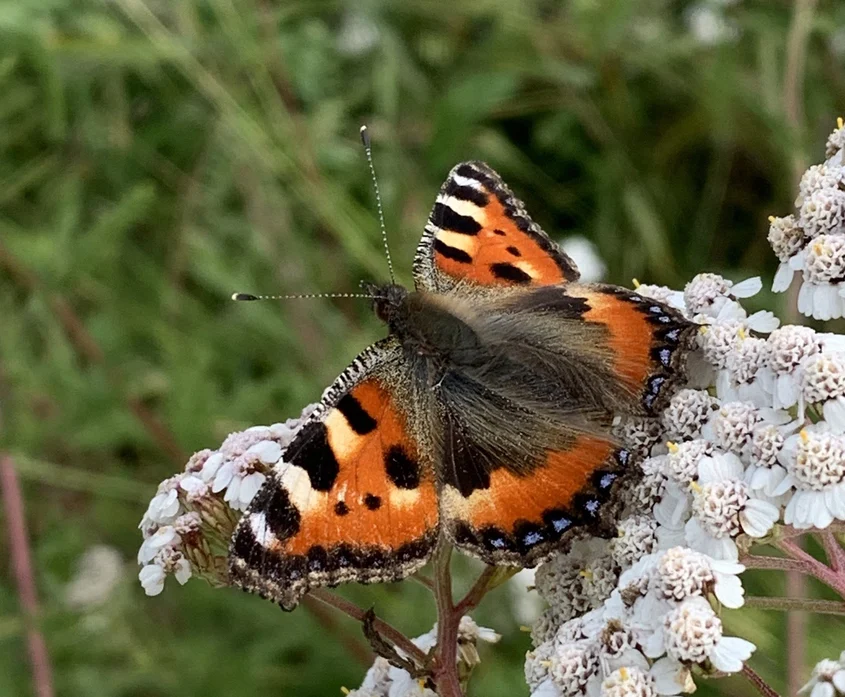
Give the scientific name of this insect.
Aglais urticae
